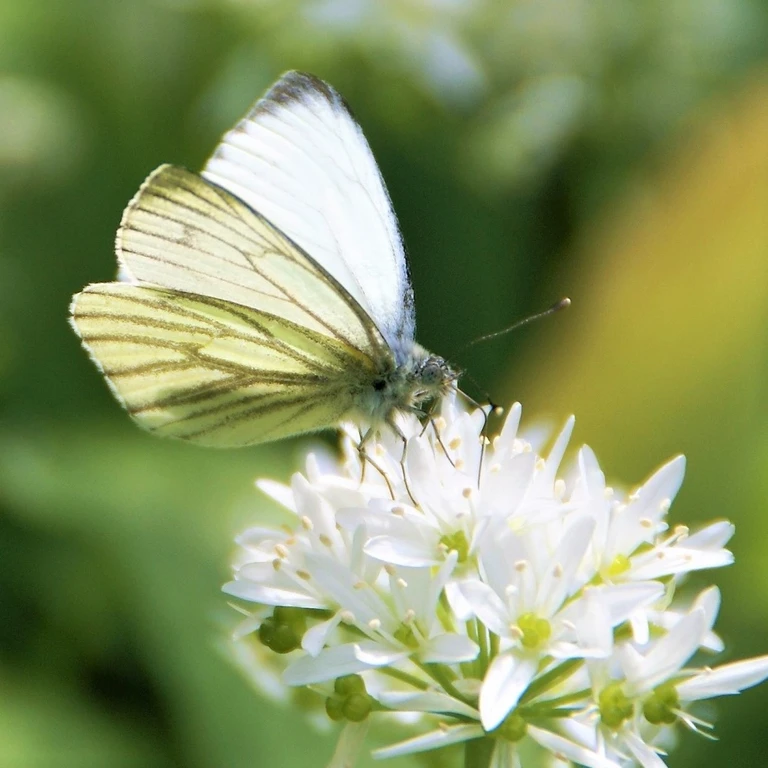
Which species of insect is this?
Pieris napi
